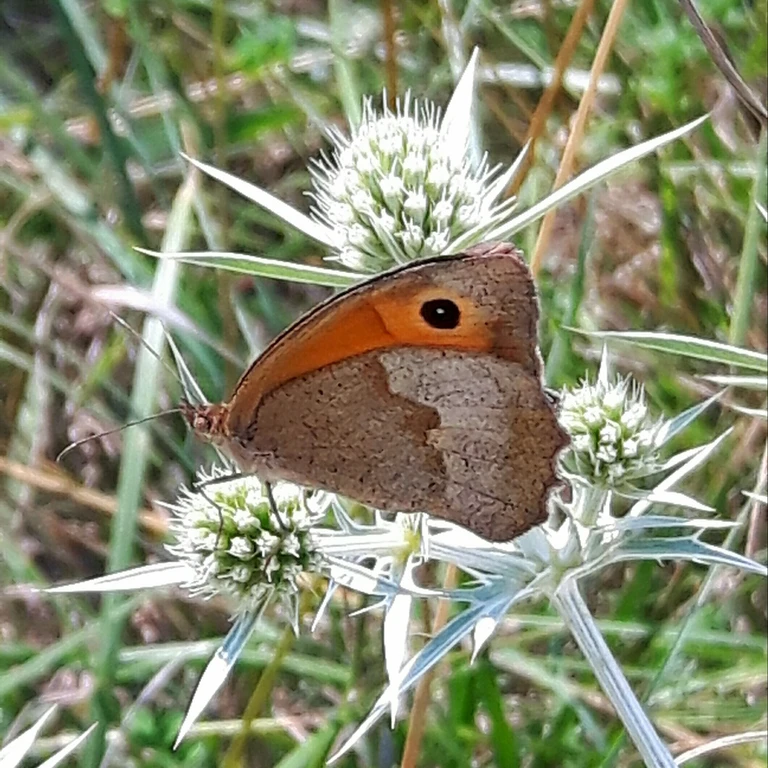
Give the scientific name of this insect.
Maniola jurtina
